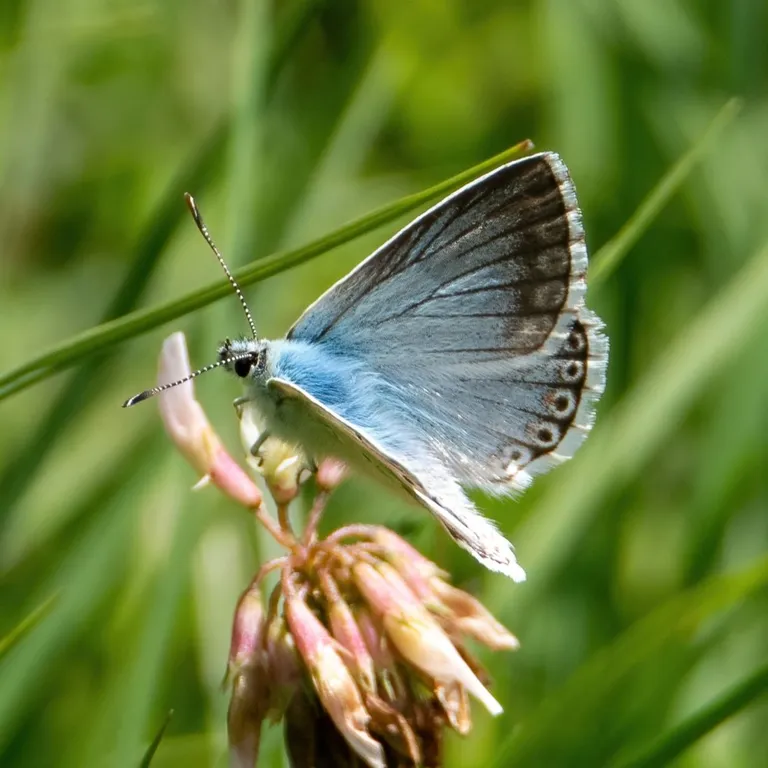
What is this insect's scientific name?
Lysandra coridon
